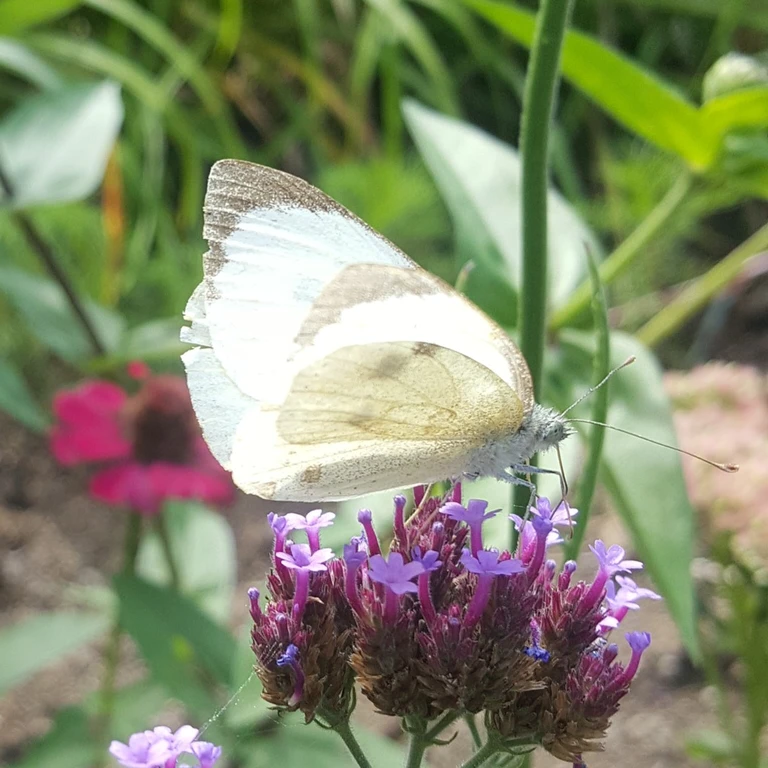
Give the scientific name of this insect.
Pieris brassicae
